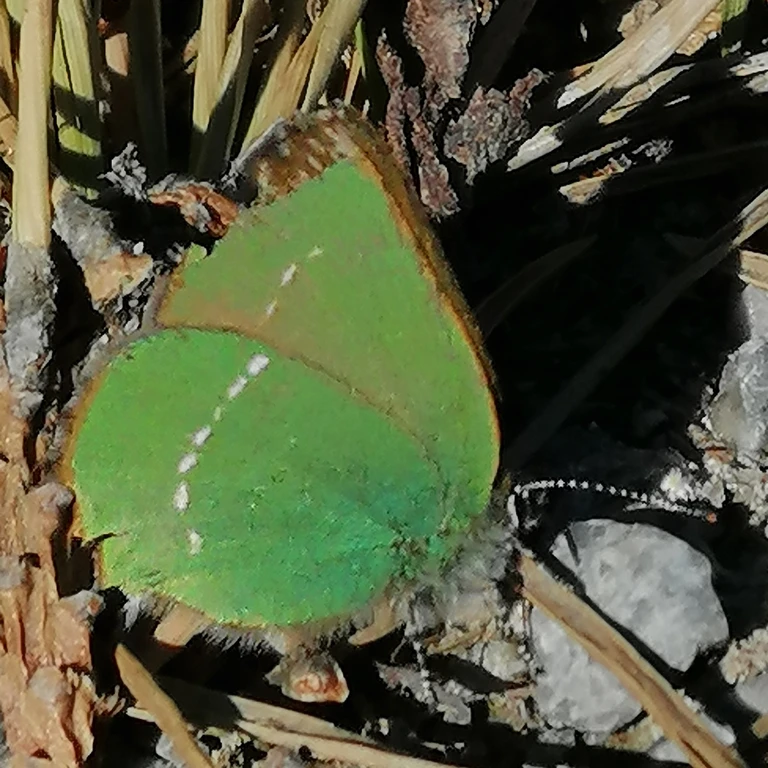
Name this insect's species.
Callophrys rubi
